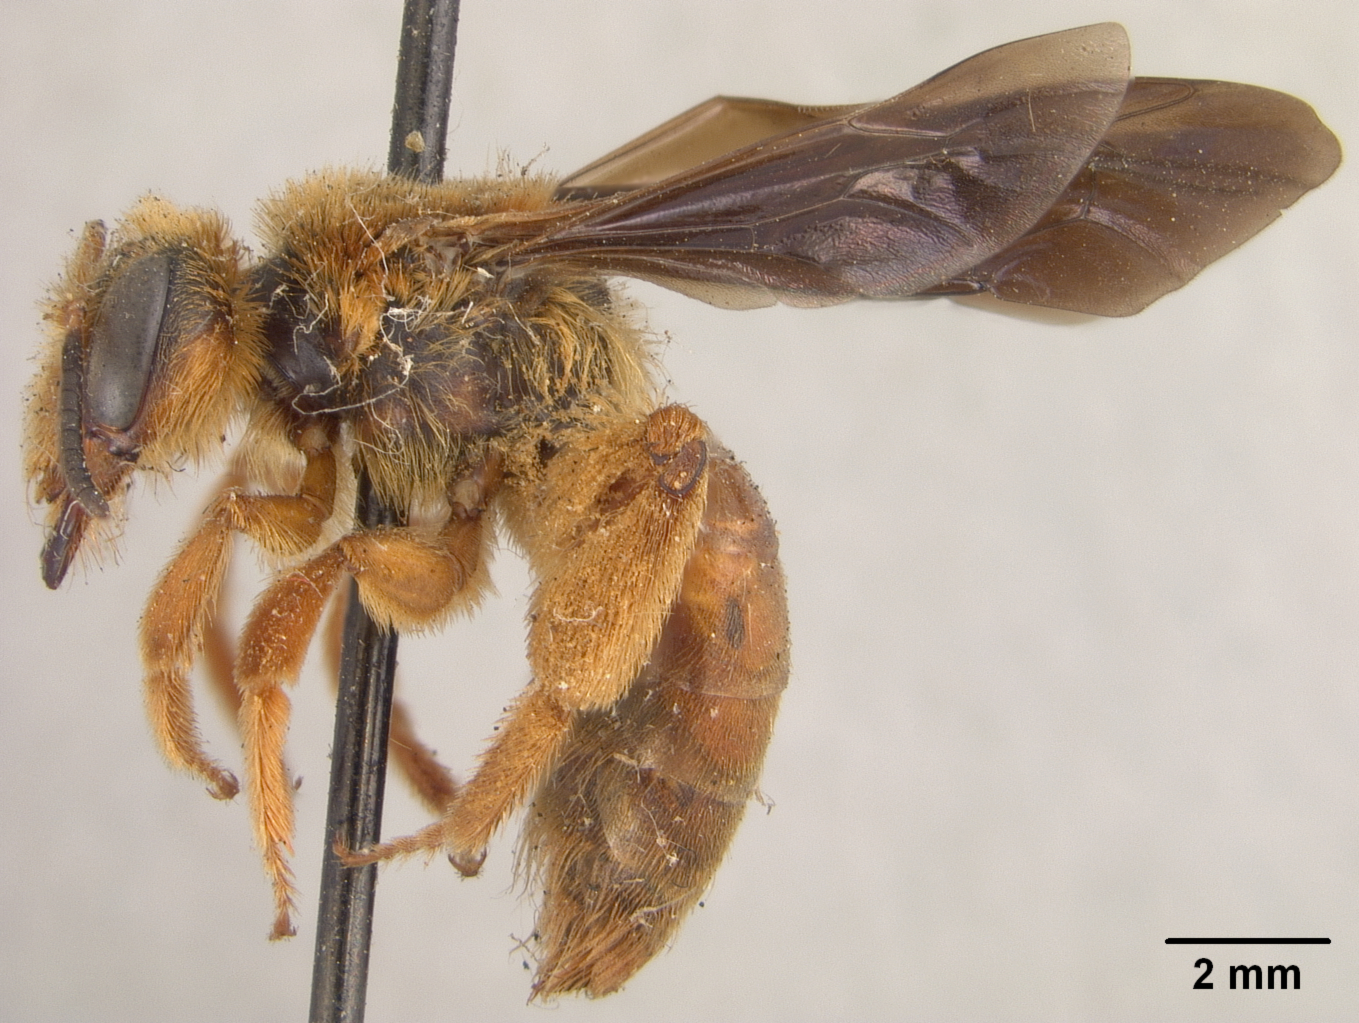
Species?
Andrena dolomellea
